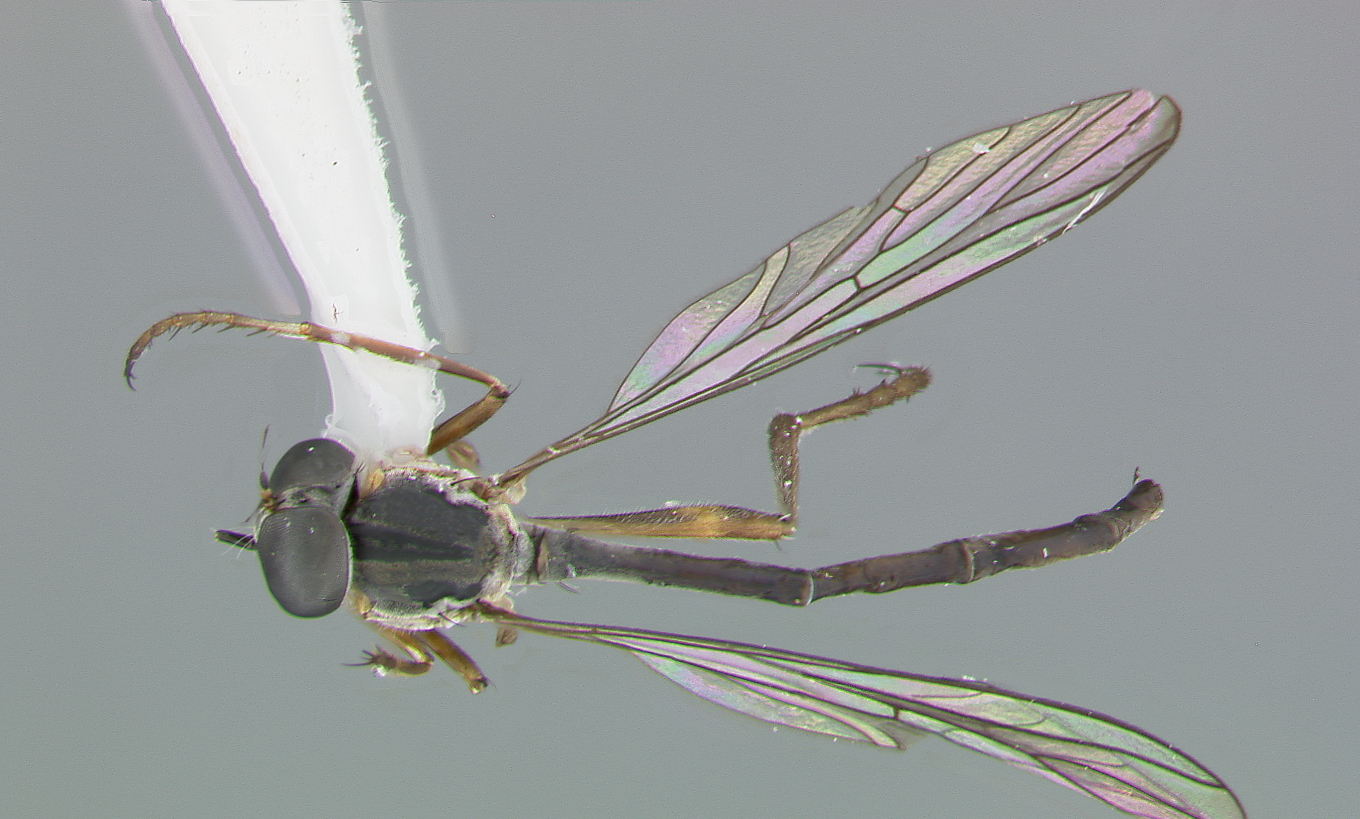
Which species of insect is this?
Leptogaster lineatus
